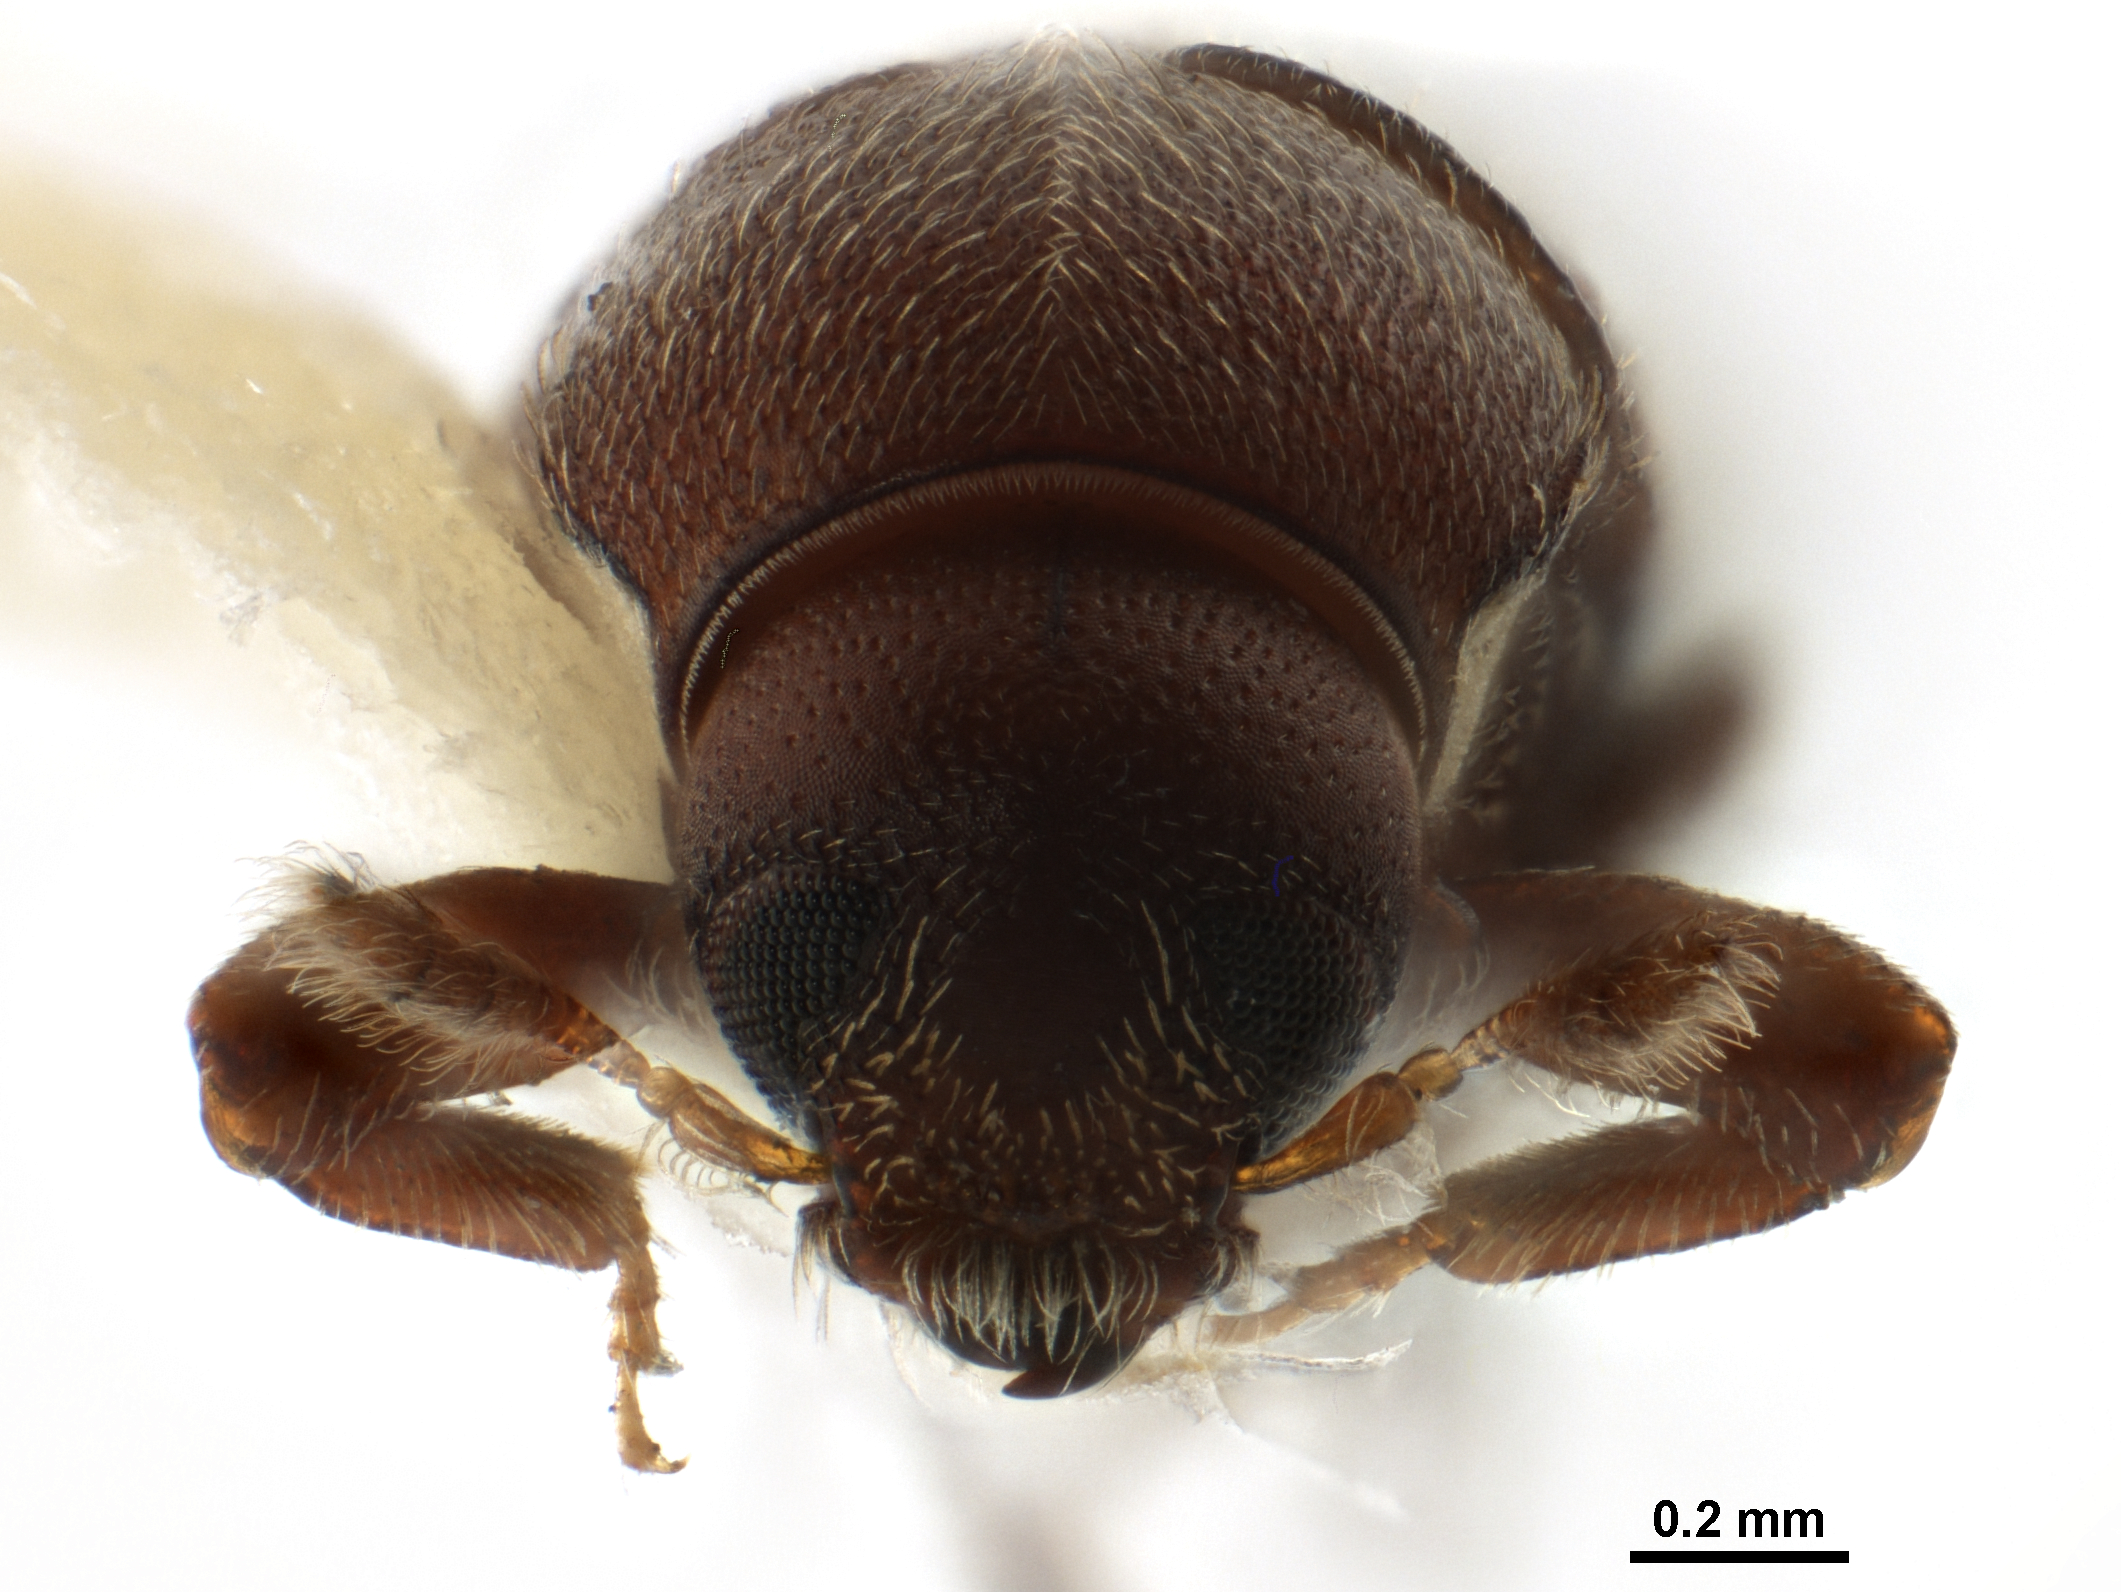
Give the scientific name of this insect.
Bothrosternus truncatus
